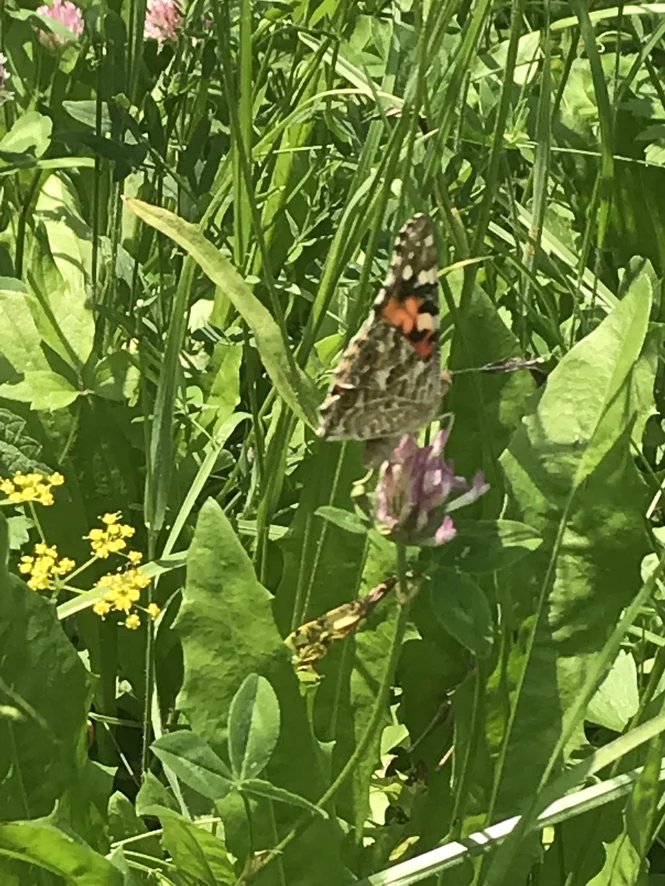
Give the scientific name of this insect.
Vanessa cardui
